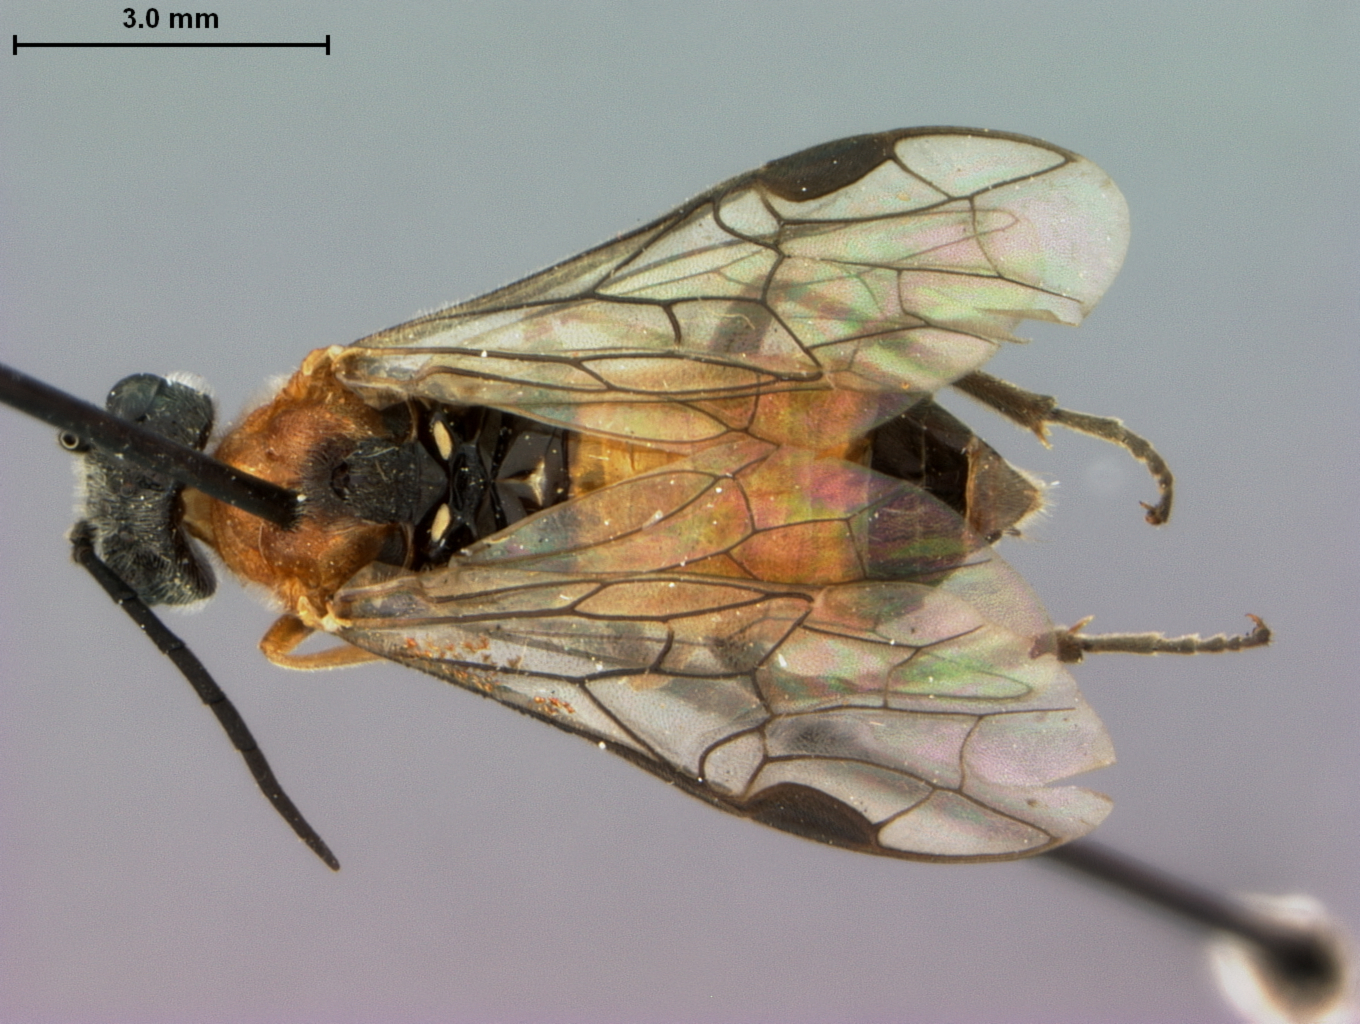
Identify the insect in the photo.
Dolerus okeanskajensis
